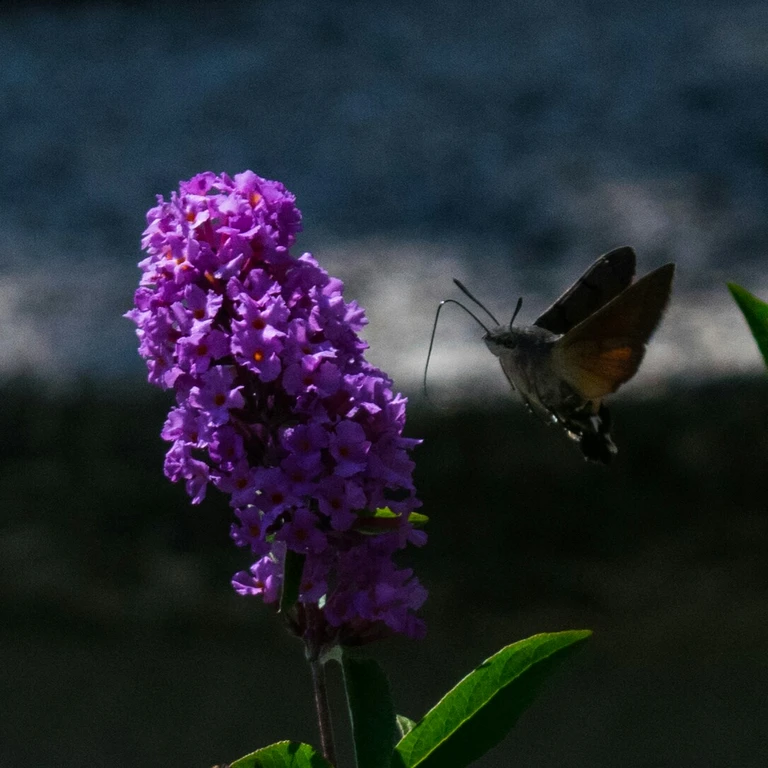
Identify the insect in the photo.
Macroglossum stellatarum
